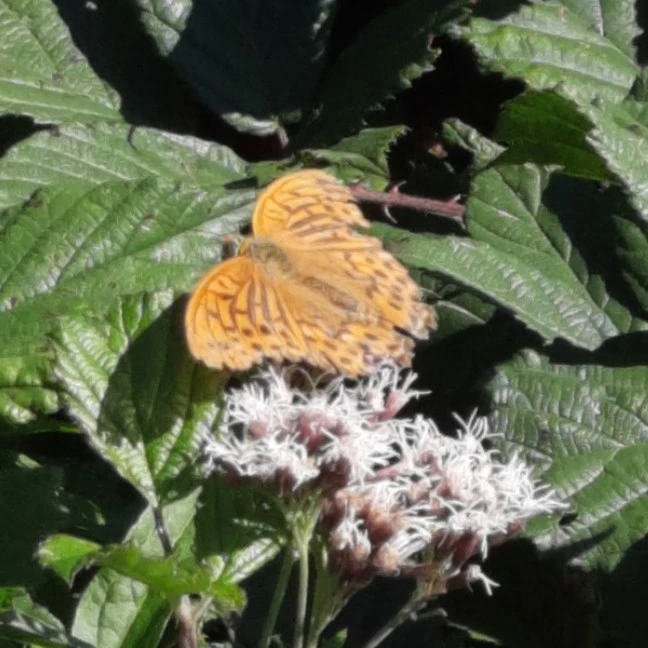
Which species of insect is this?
Argynnis paphia
